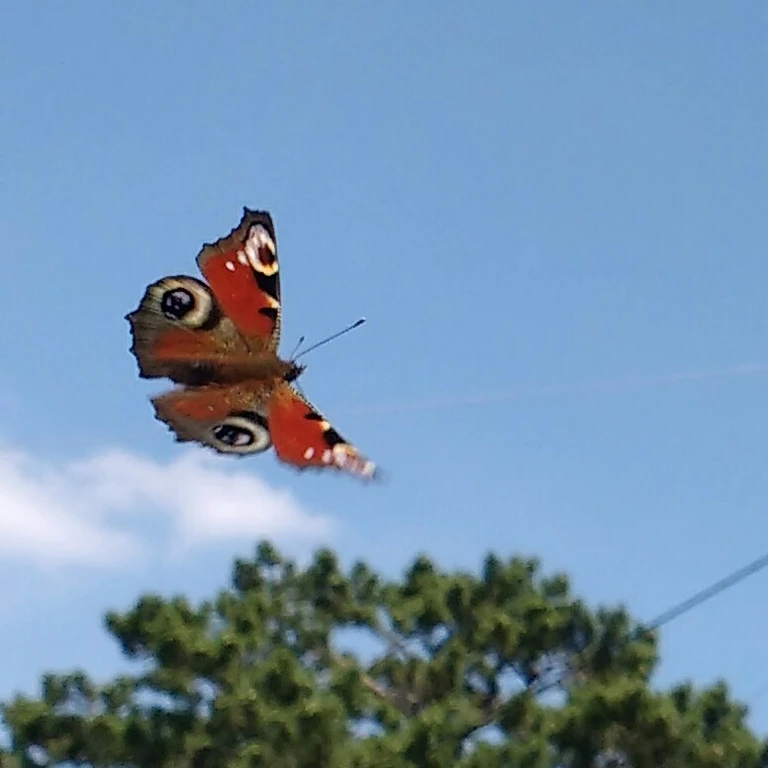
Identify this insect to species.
Aglais io
